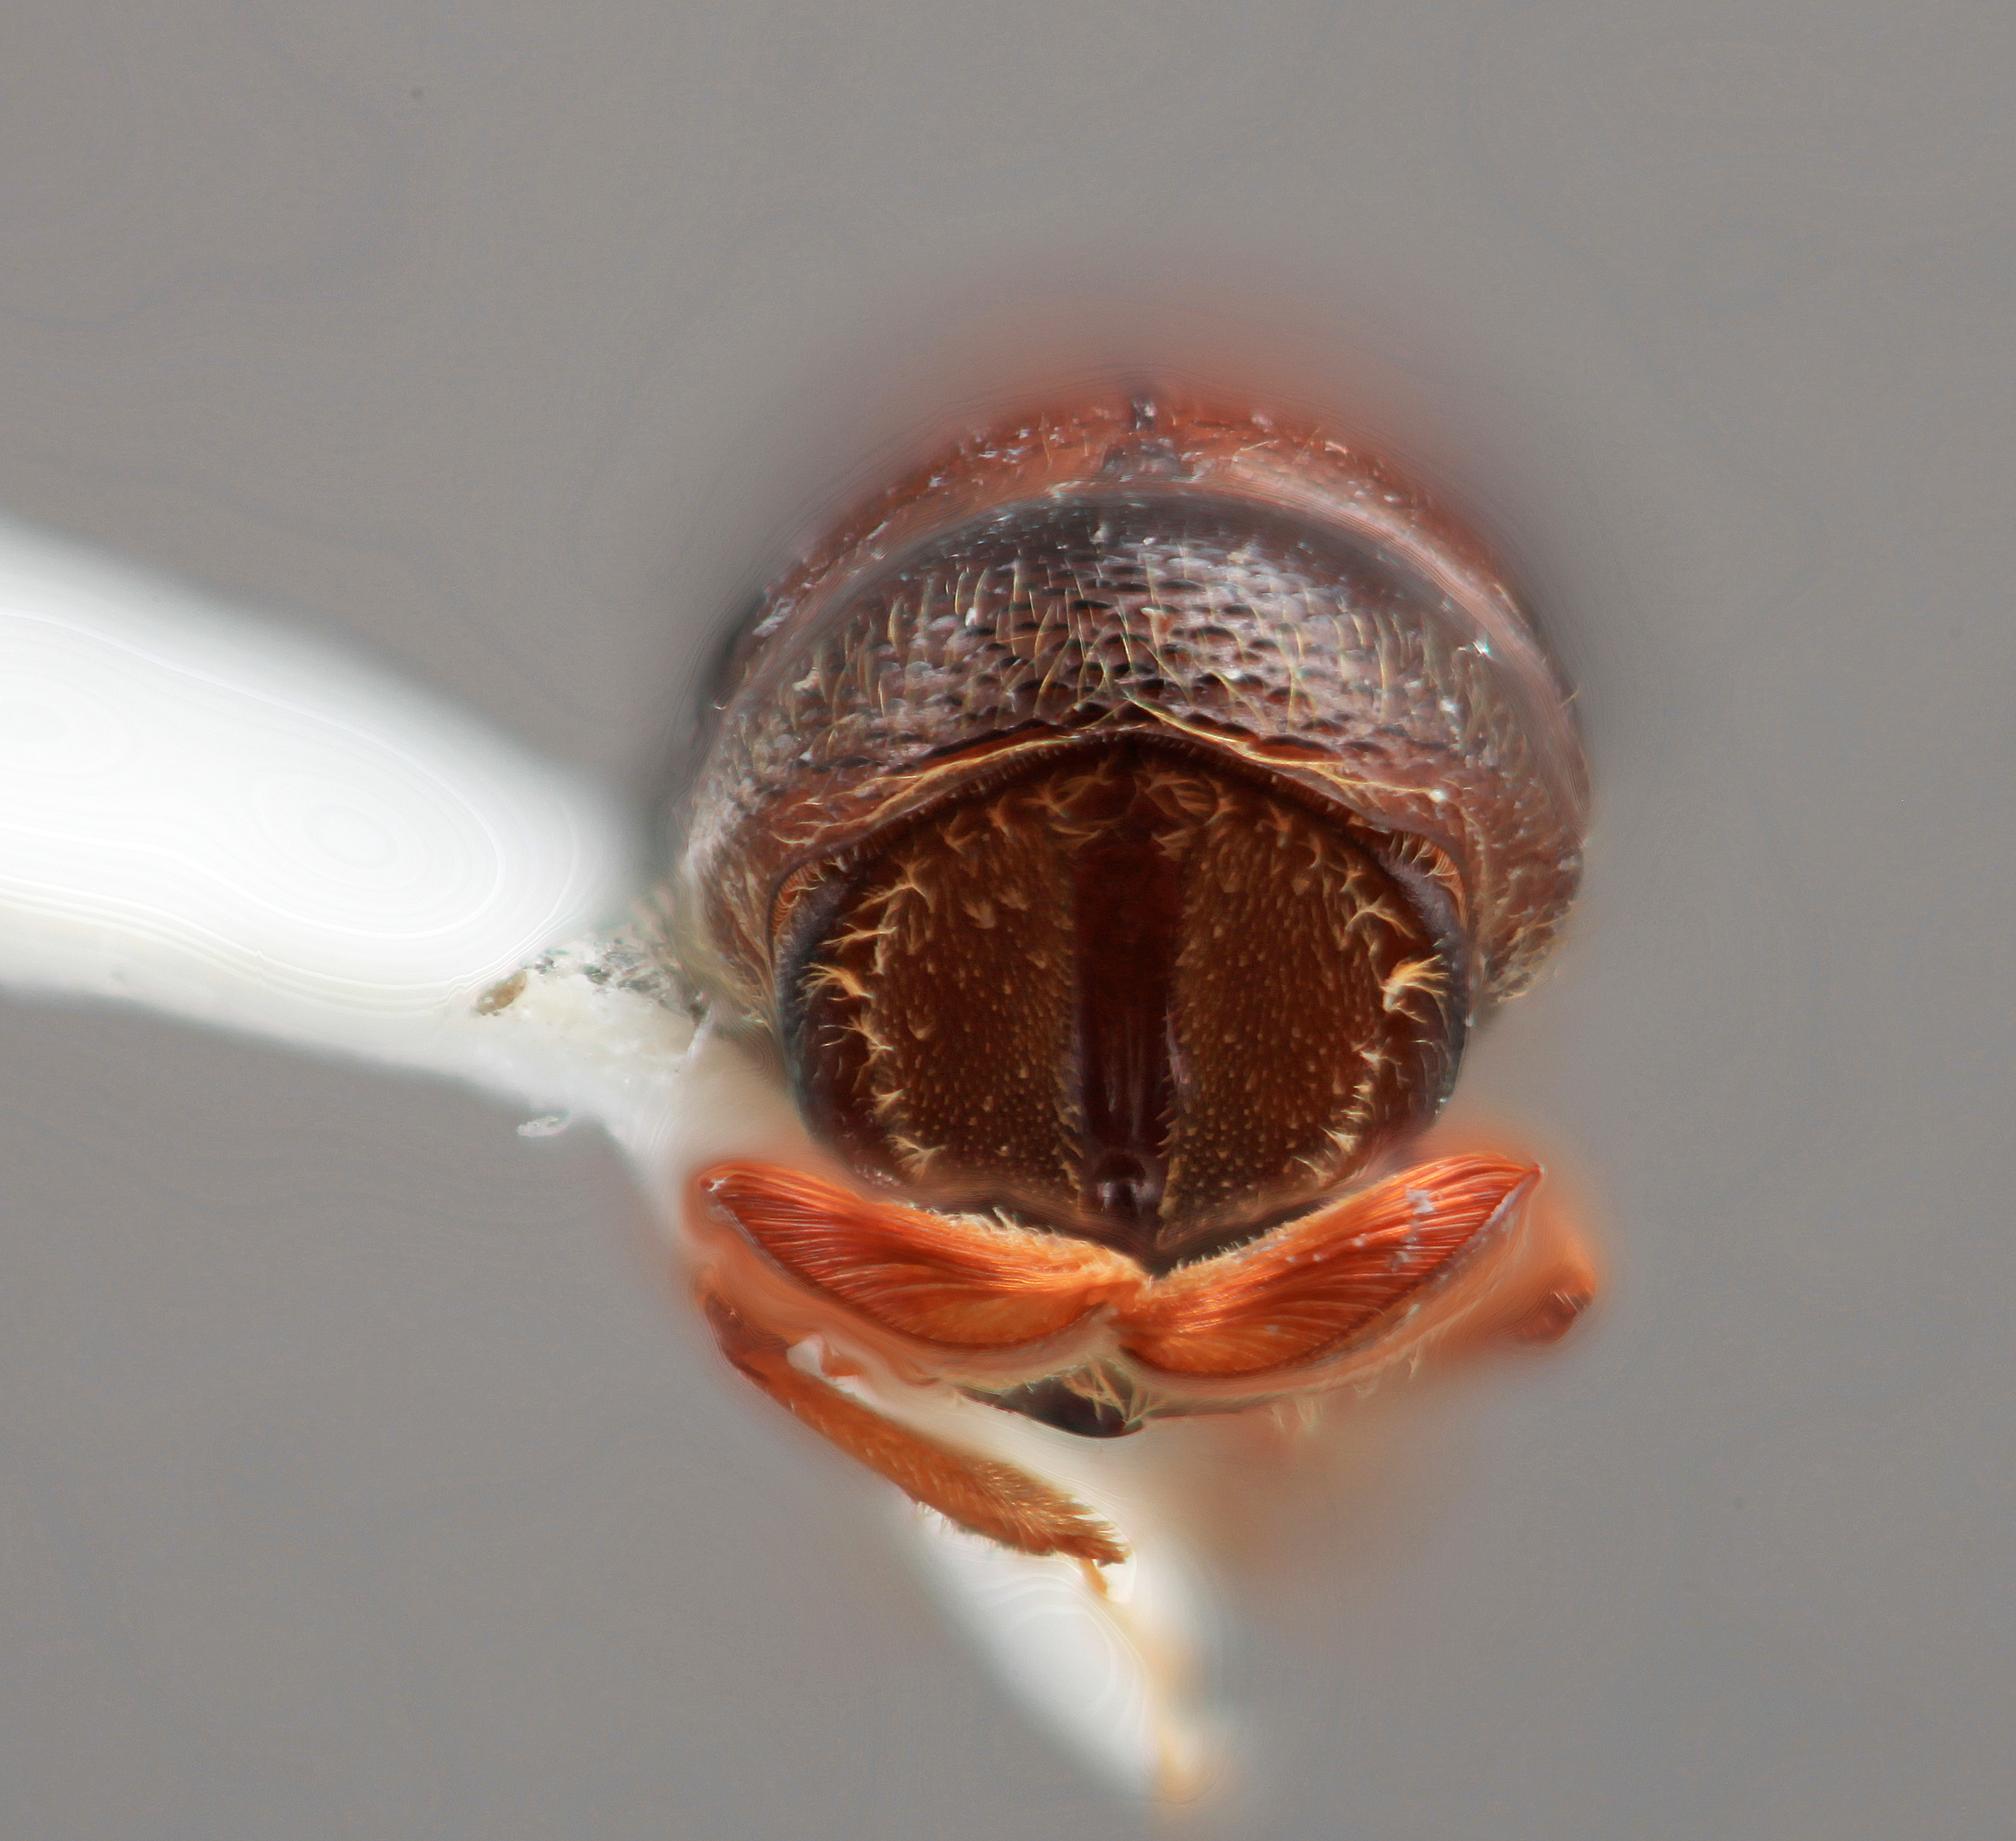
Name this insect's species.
Corthylus tuberosus
